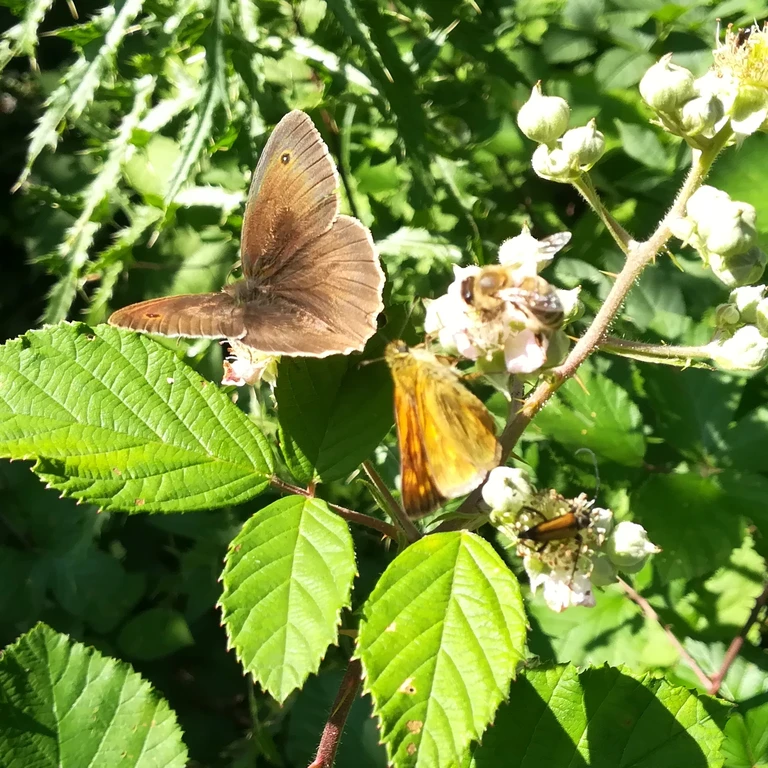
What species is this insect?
Maniola jurtina
